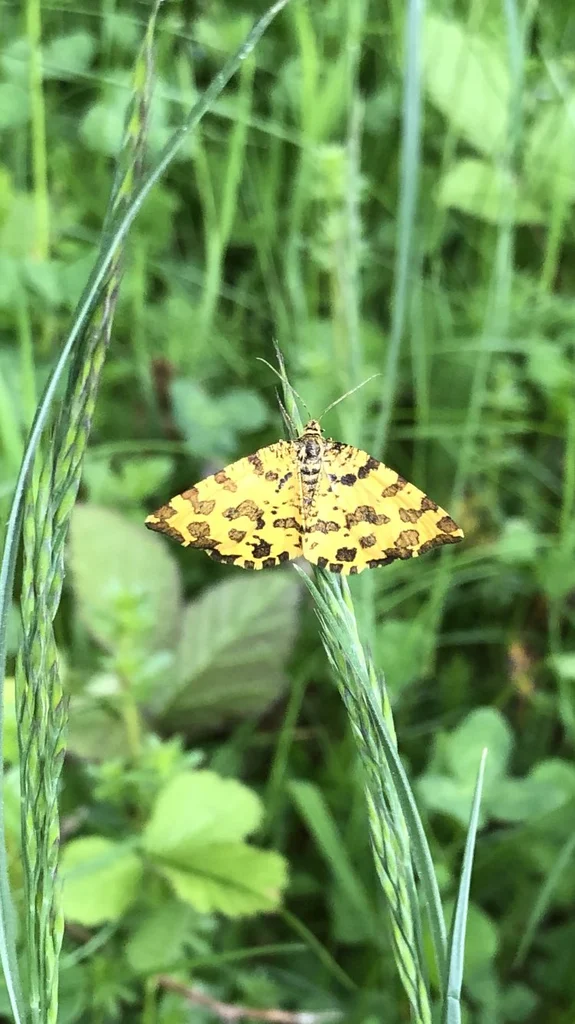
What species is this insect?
Pseudopanthera macularia
